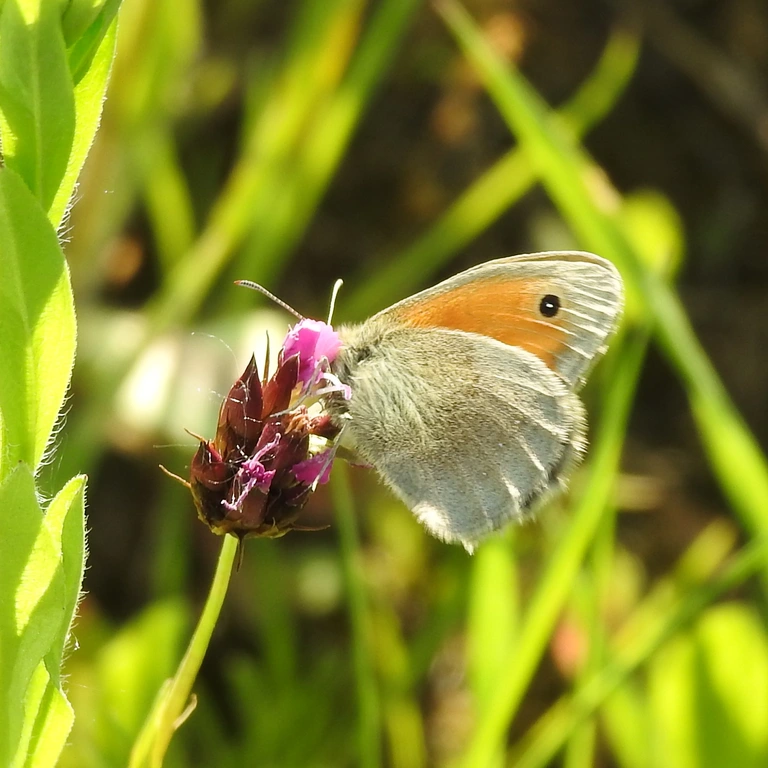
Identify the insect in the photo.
Coenonympha pamphilus
